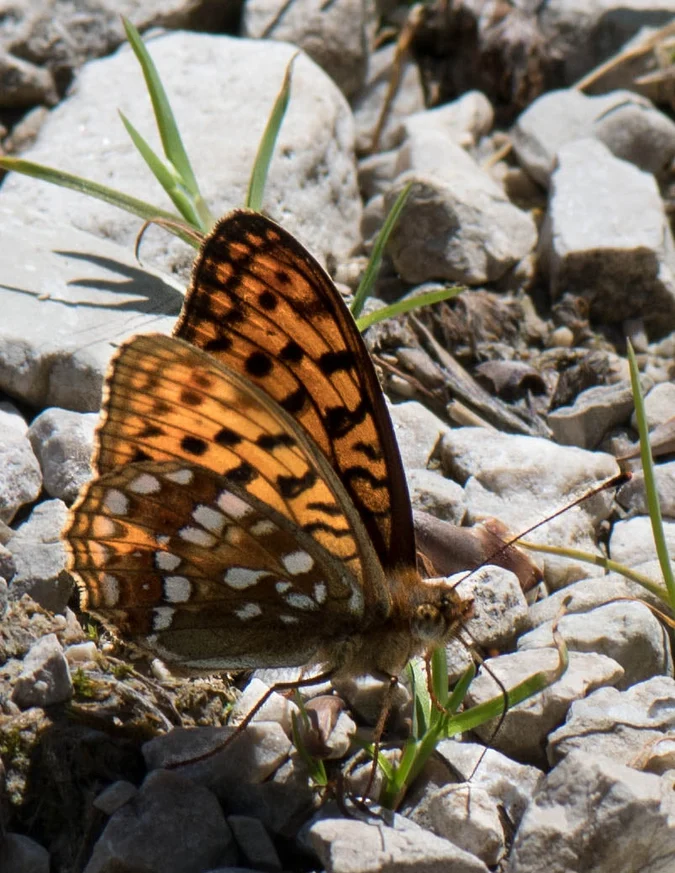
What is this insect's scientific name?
Fabriciana adippe
